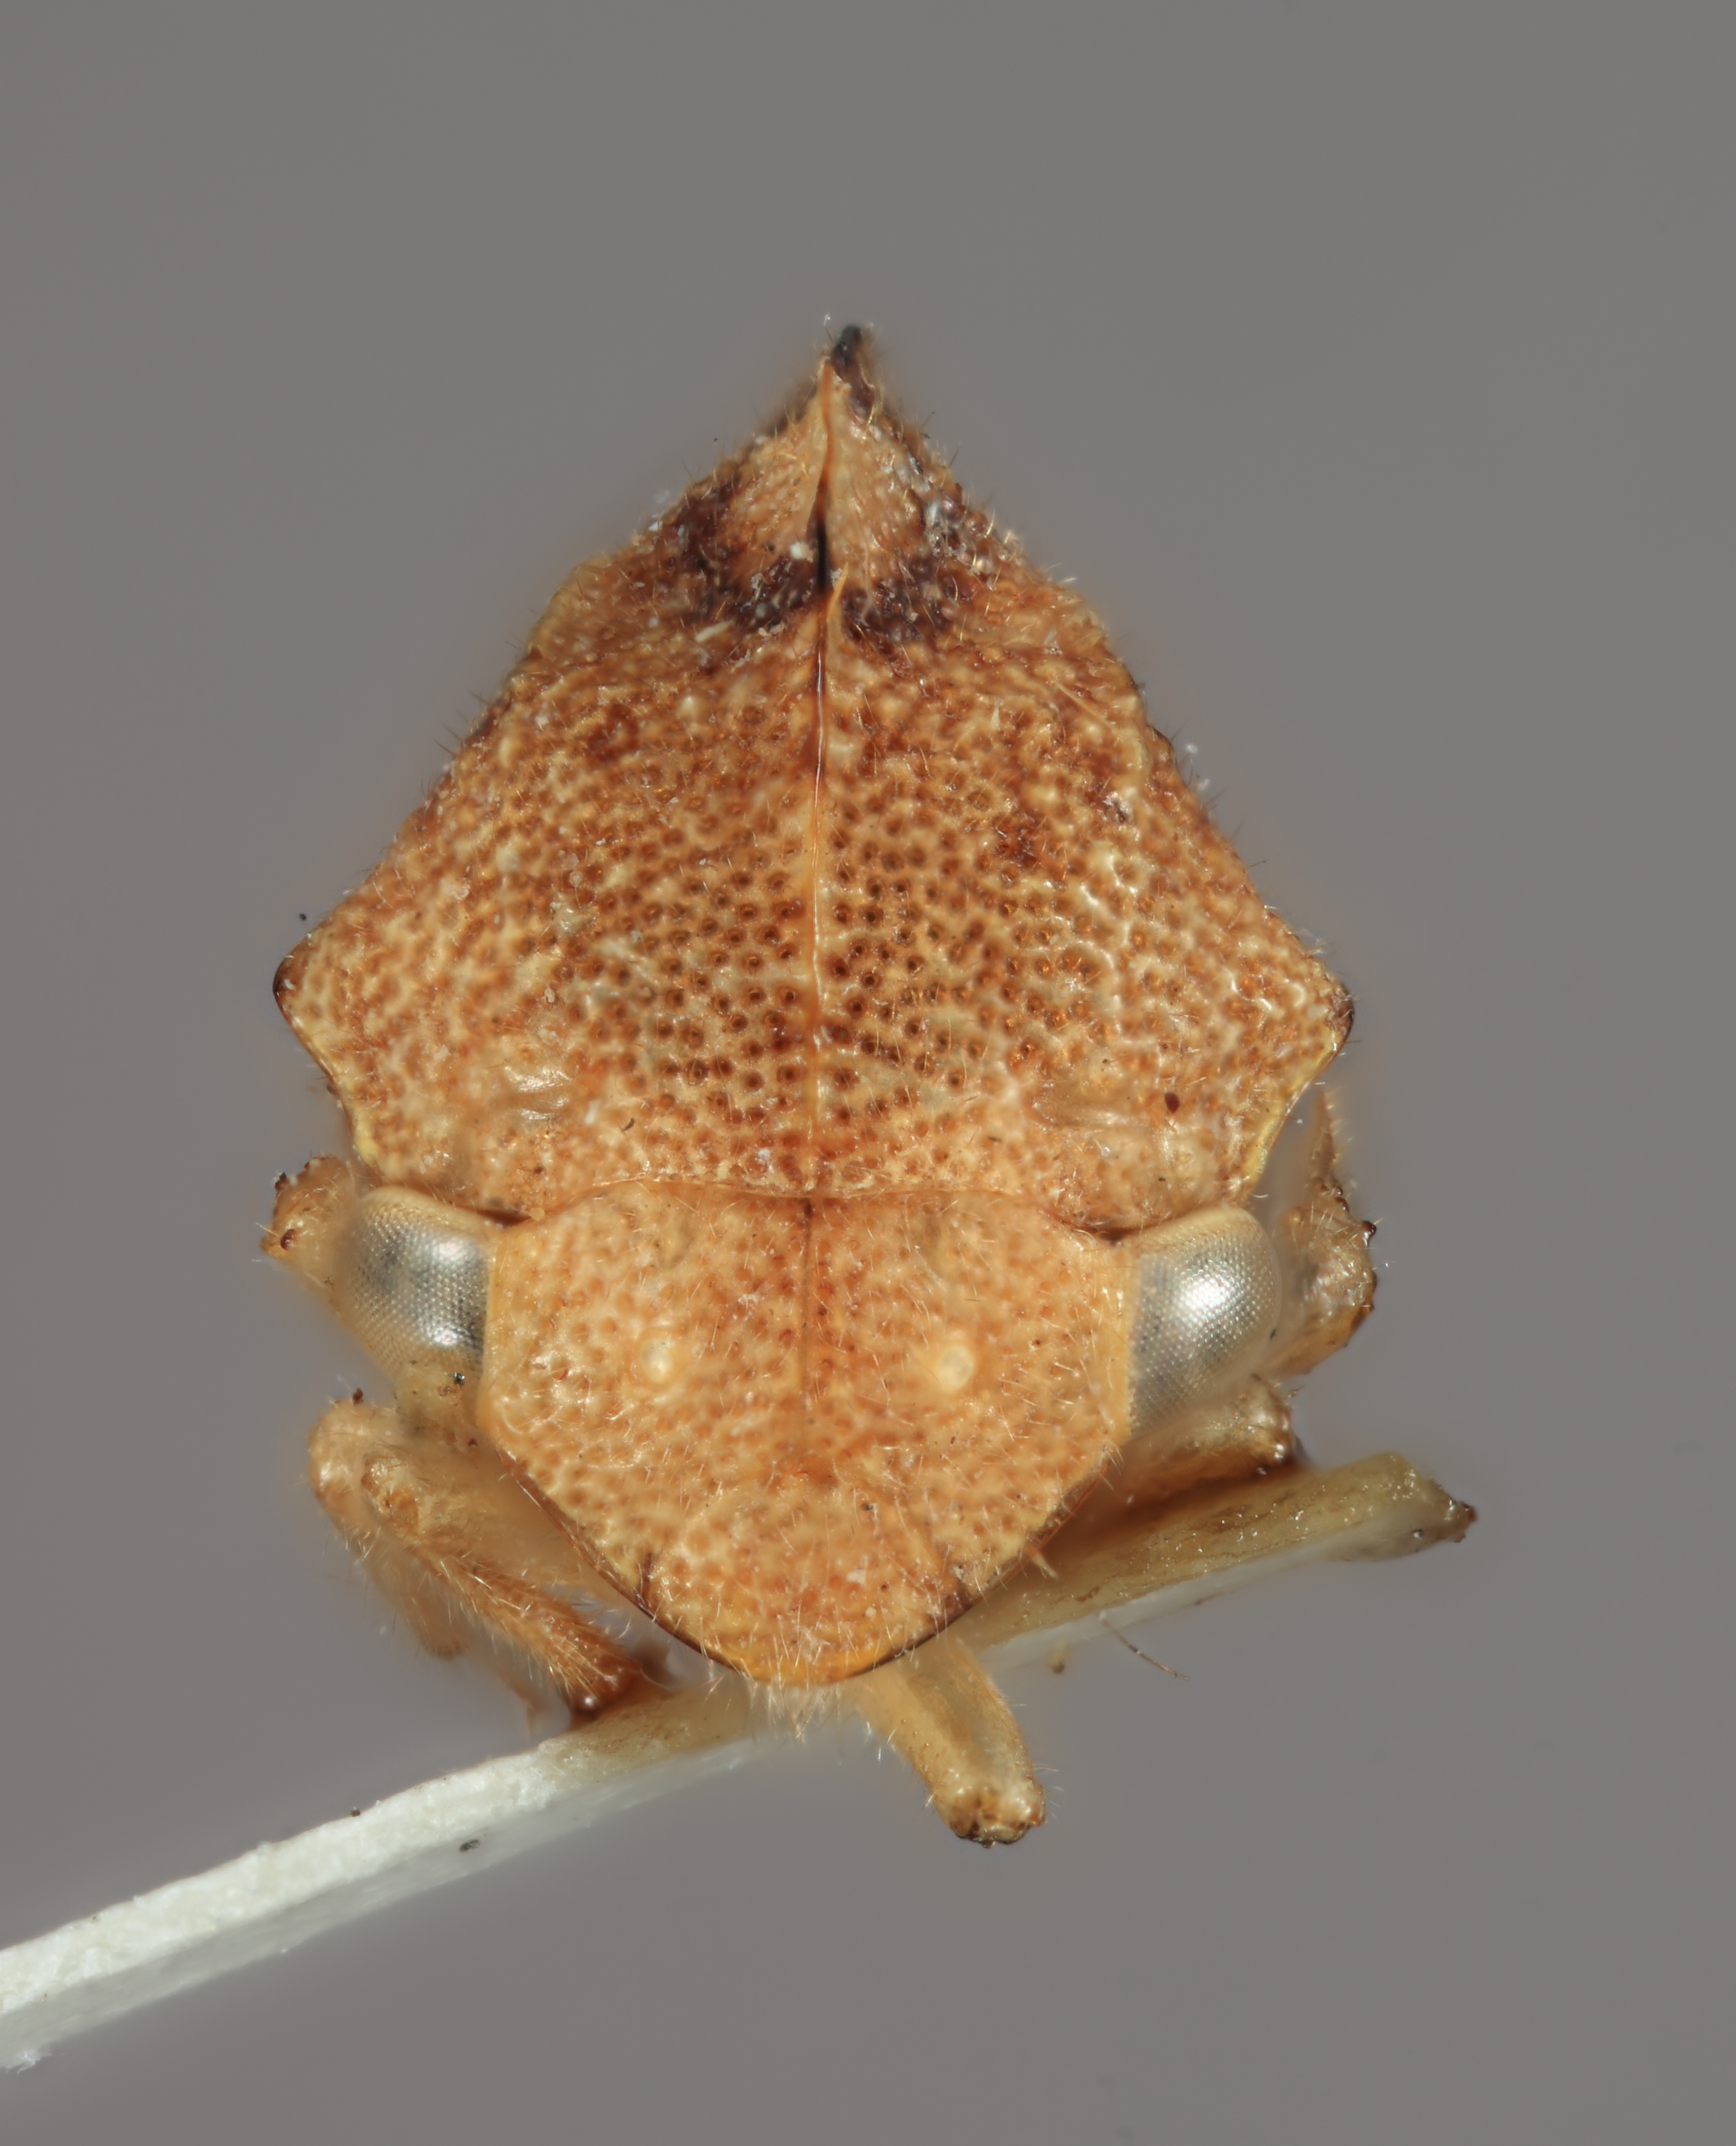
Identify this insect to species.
Amastris pacifica
